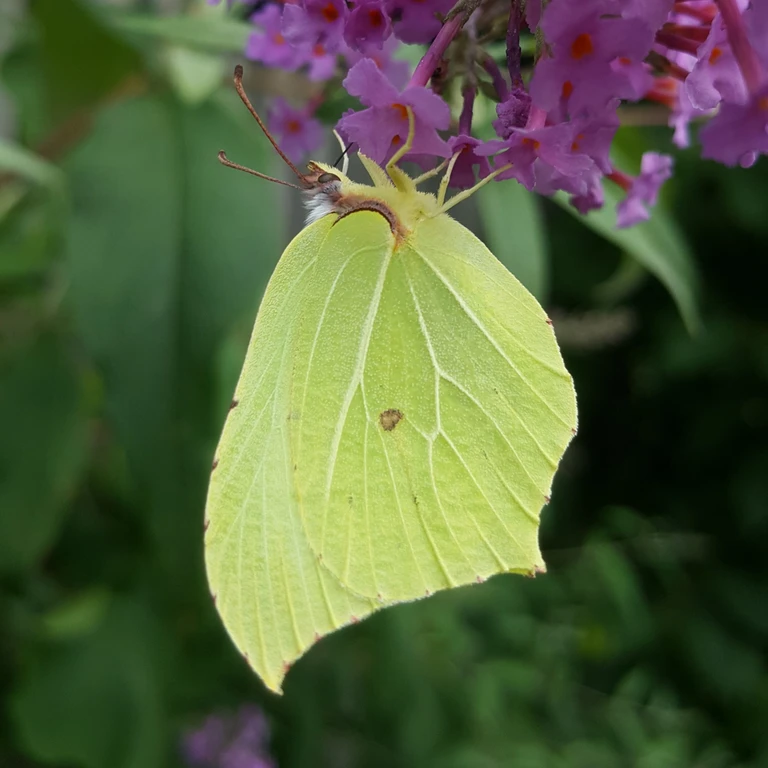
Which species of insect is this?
Gonepteryx rhamni
